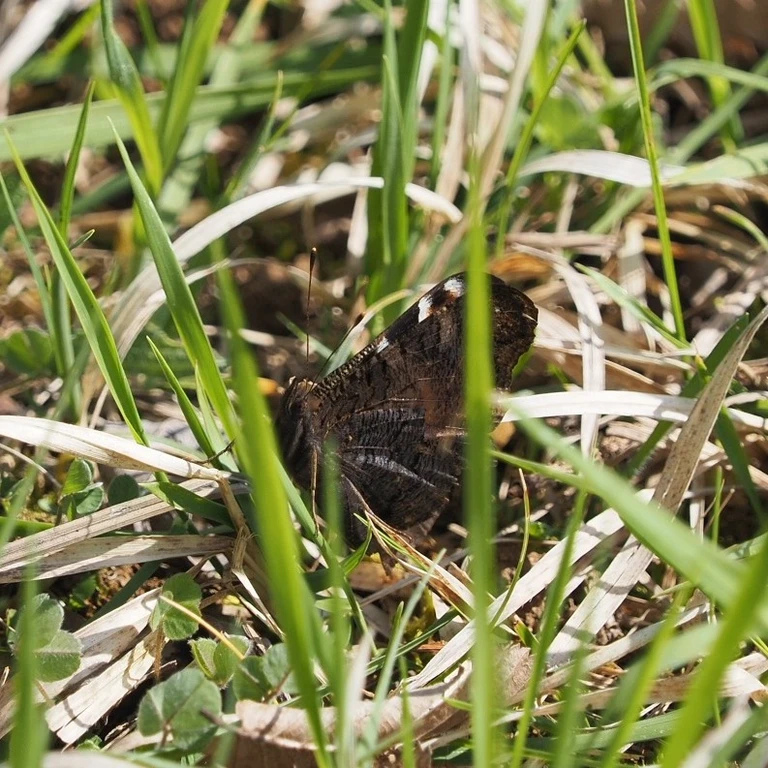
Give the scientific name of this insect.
Aglais io
